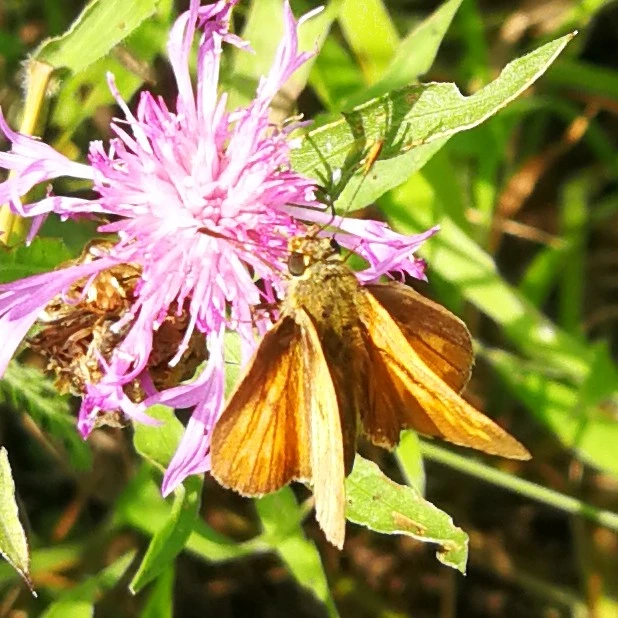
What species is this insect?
Ochlodes sylvanus (also Ochlodes venata)
